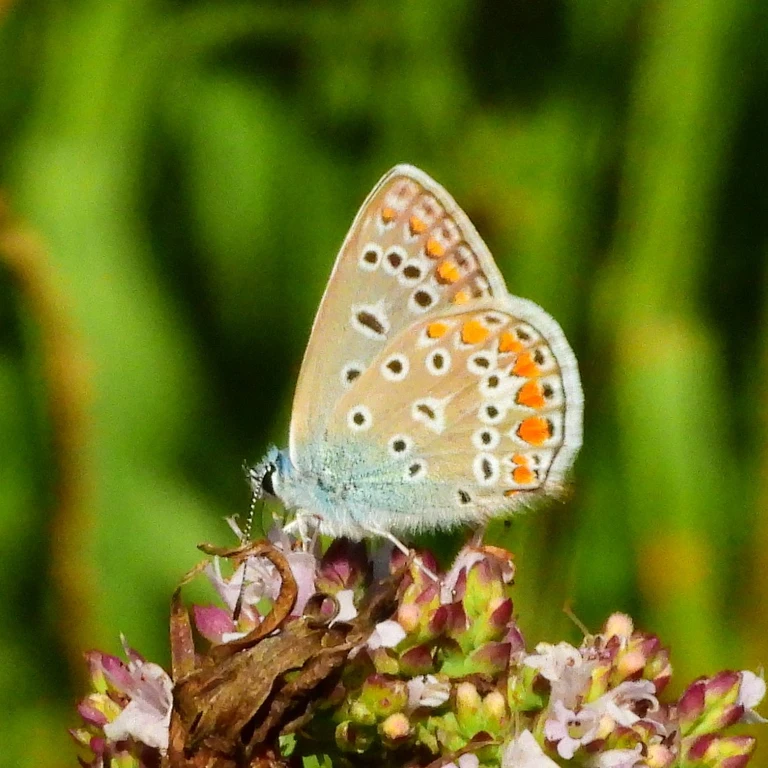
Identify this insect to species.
Polyommatus icarus
